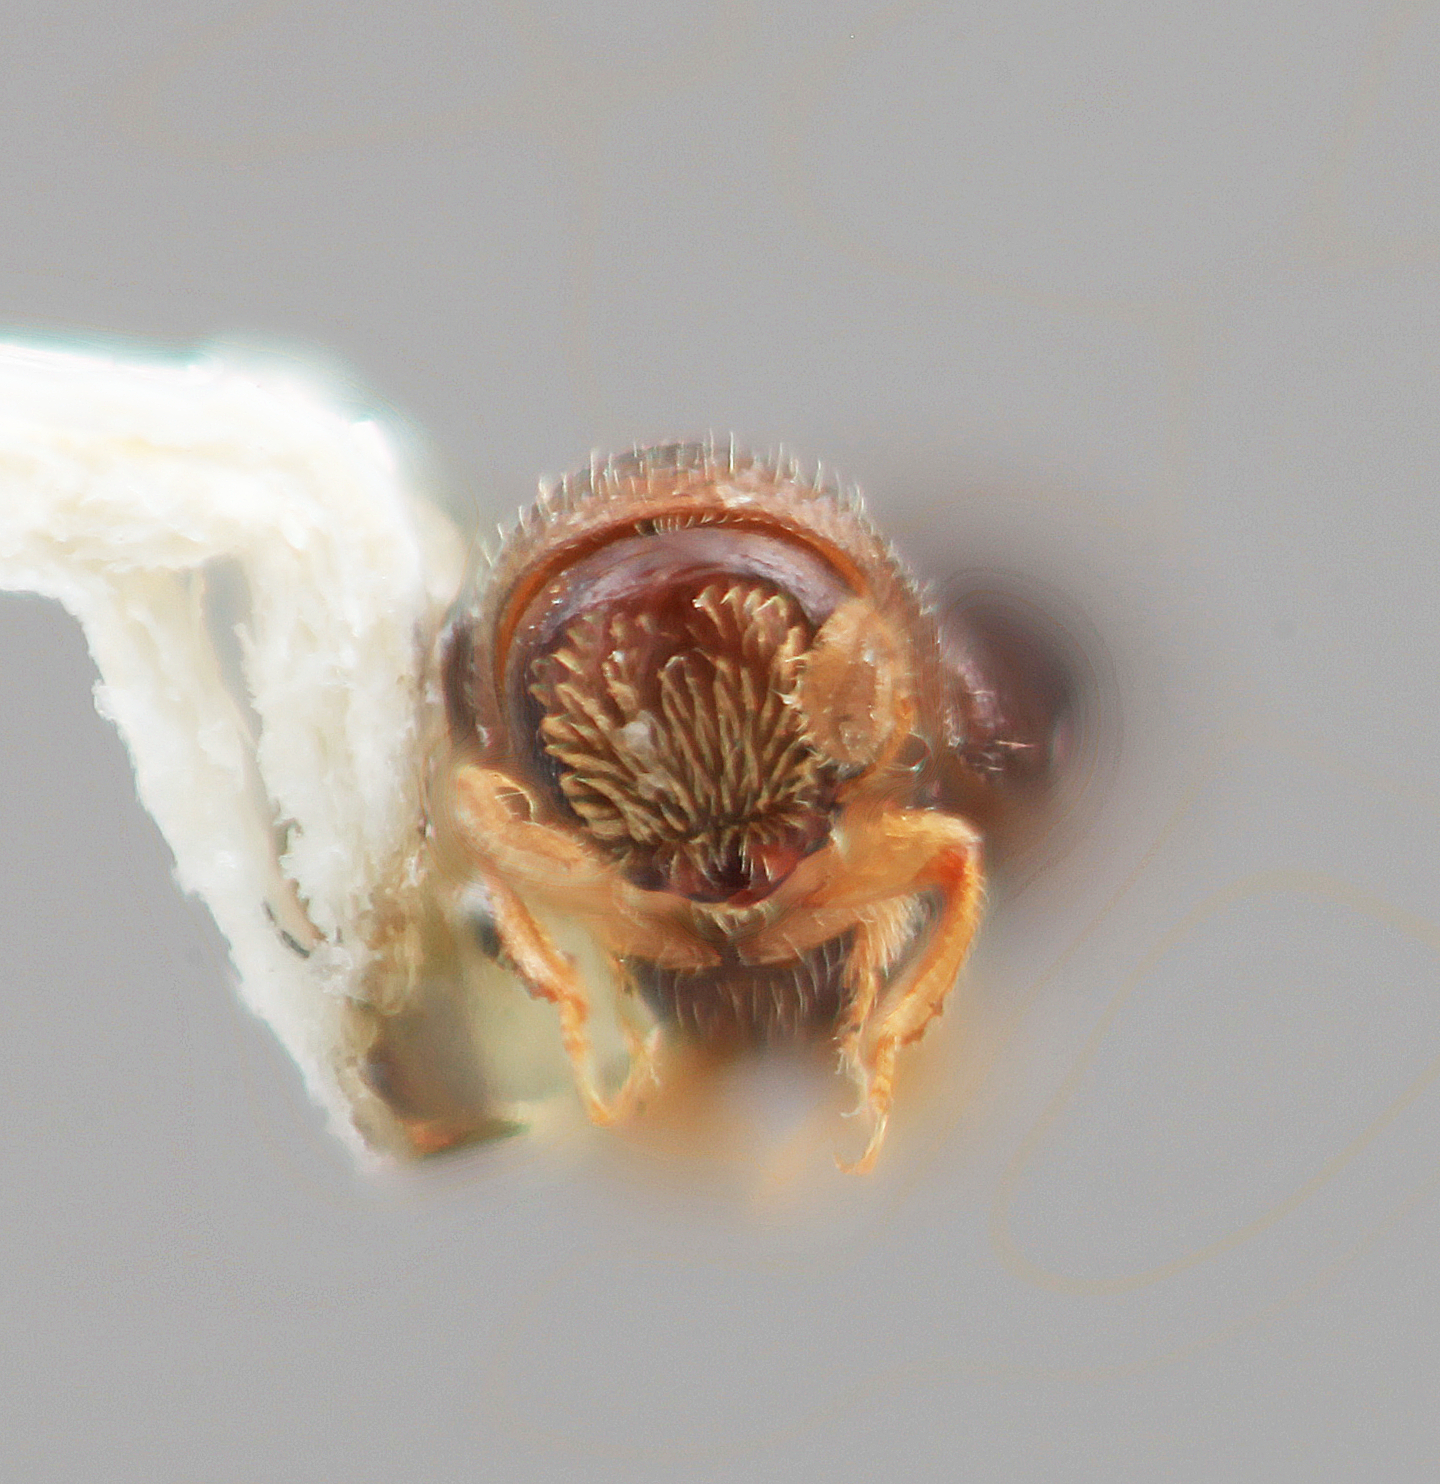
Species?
Corthylus trunculus
